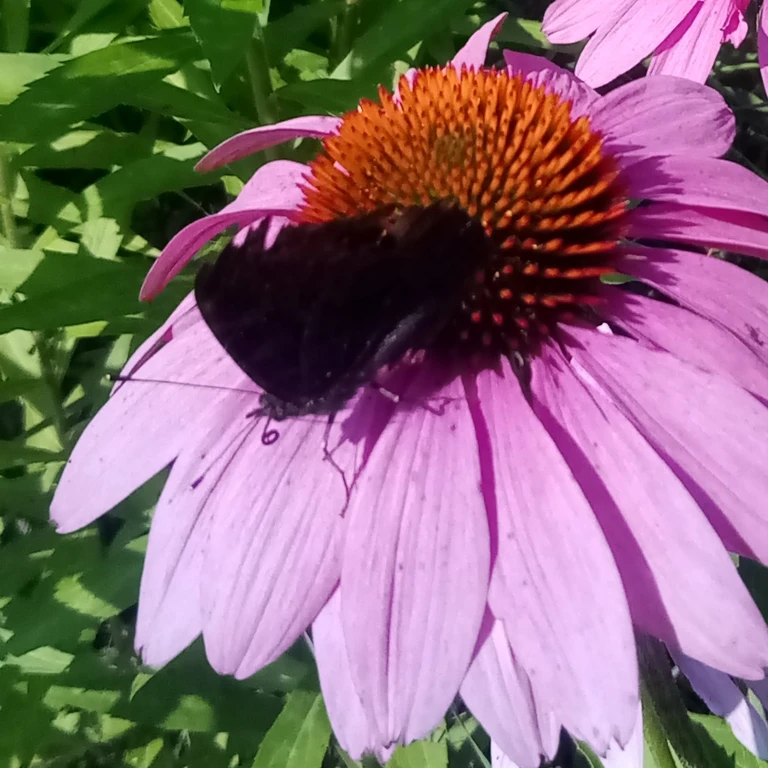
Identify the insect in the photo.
Aglais io
